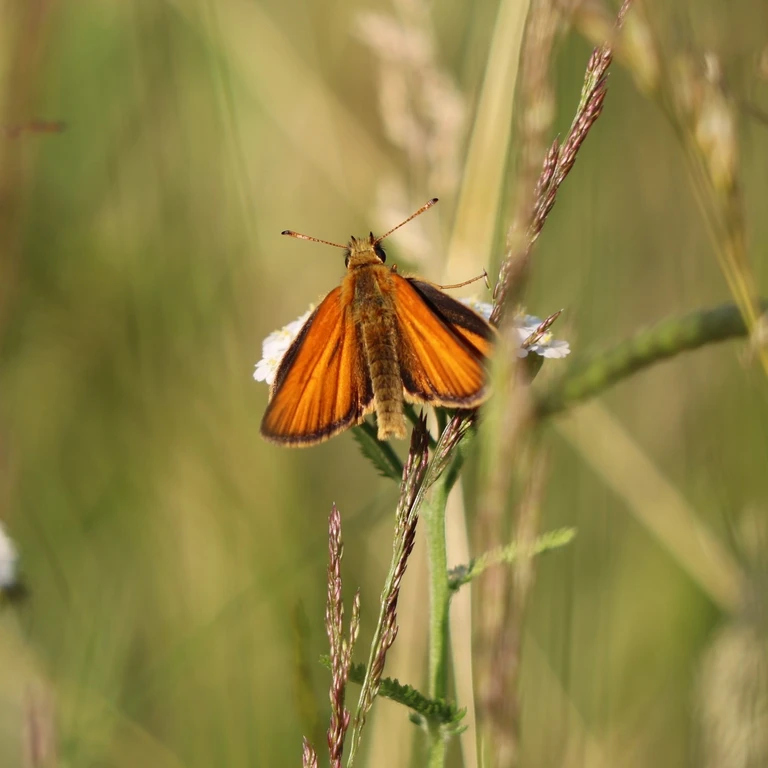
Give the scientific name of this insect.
Thymelicus lineola
